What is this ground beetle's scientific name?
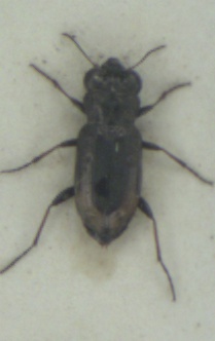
Notiophilus biguttatus
